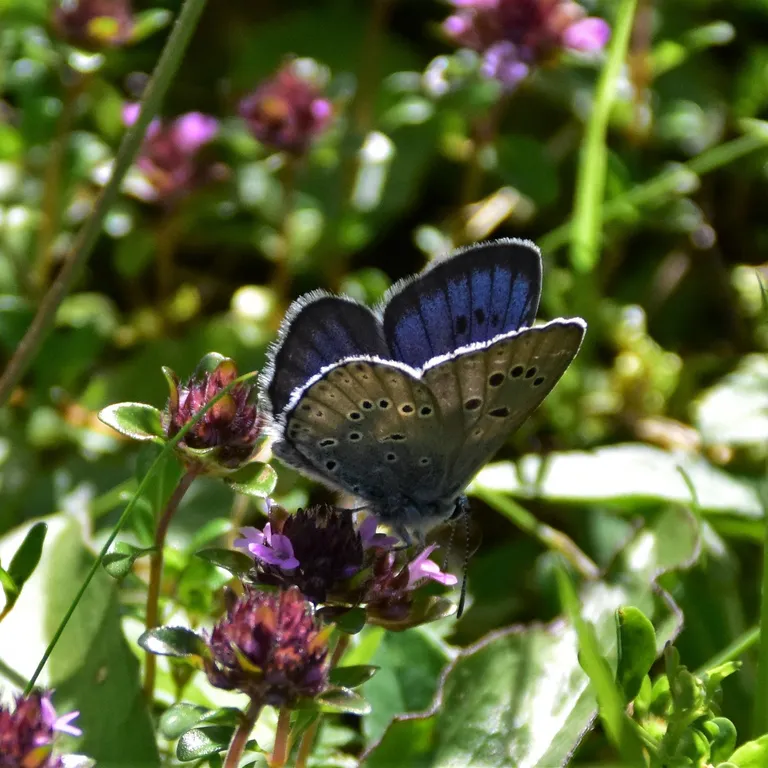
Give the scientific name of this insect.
Phengaris arion (also Maculinea arion)
